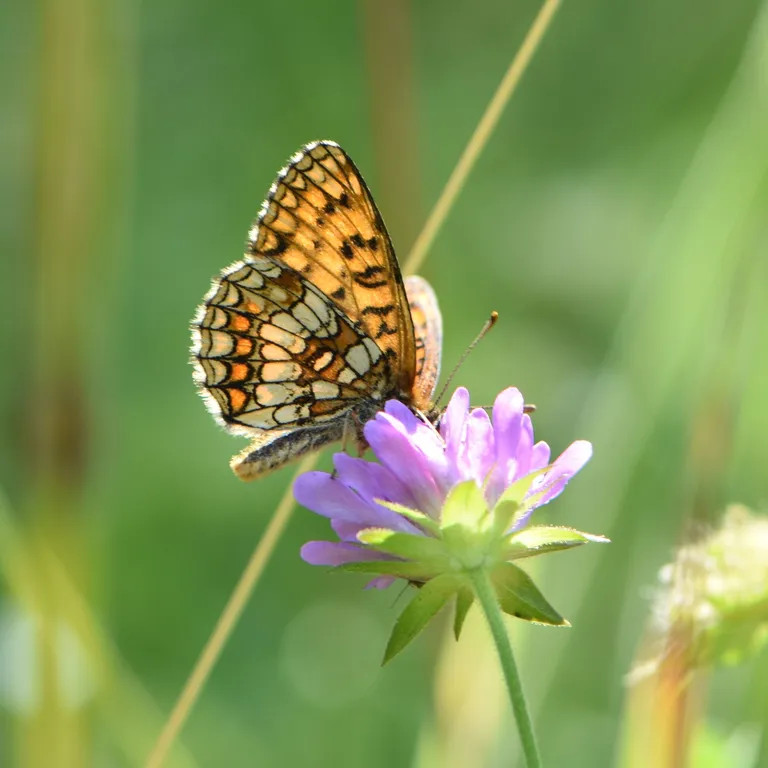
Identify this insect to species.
Melitaea athalia
